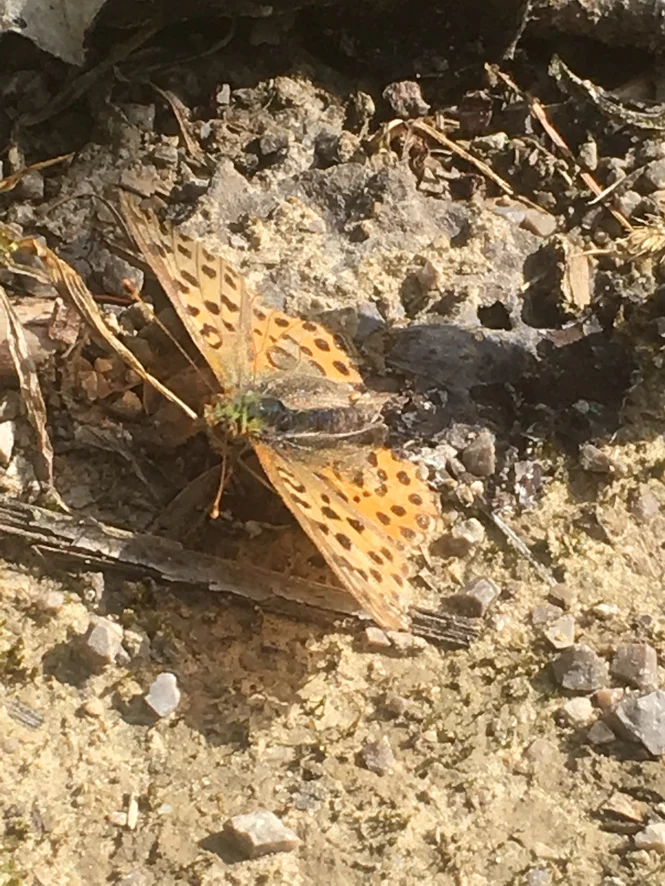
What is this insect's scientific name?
Issoria lathonia
